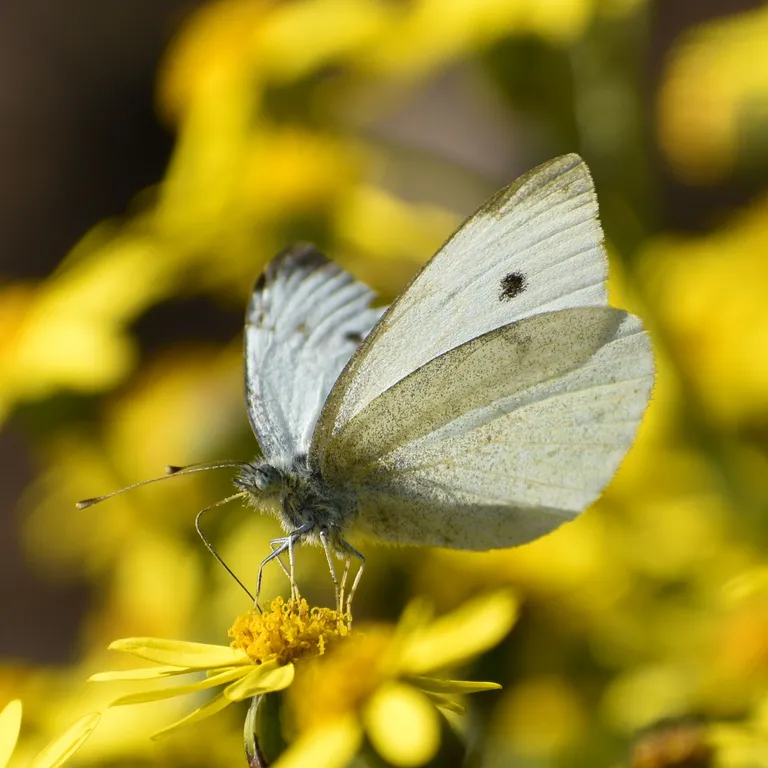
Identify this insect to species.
Pieris rapae
